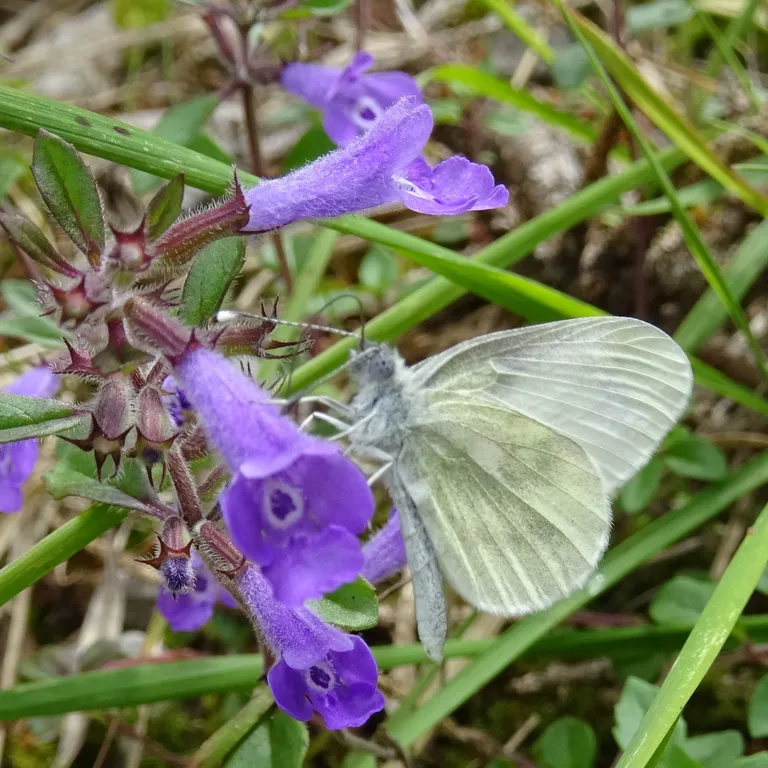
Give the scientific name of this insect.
Leptidea sinapis/juvernica
